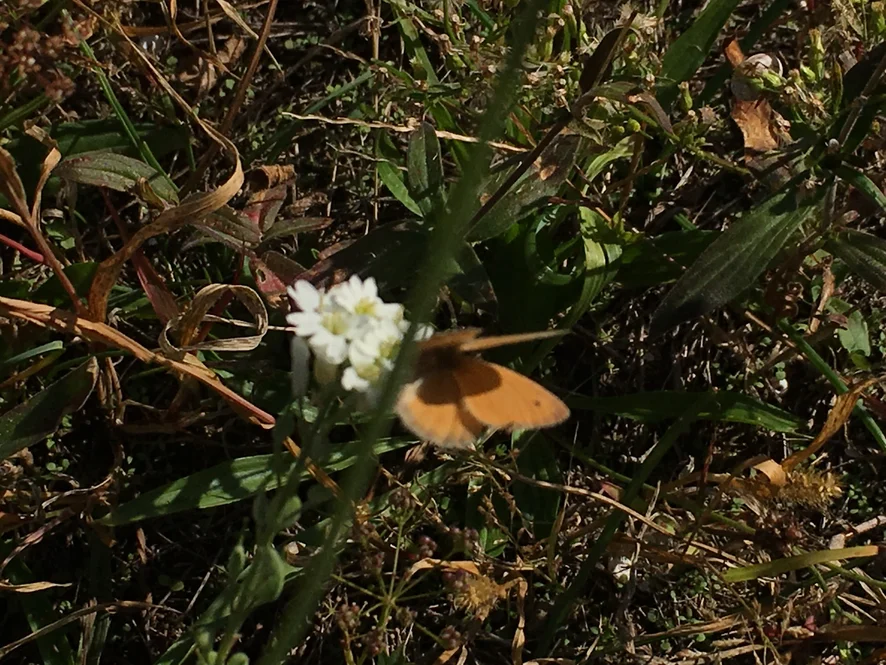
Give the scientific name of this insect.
Coenonympha pamphilus
